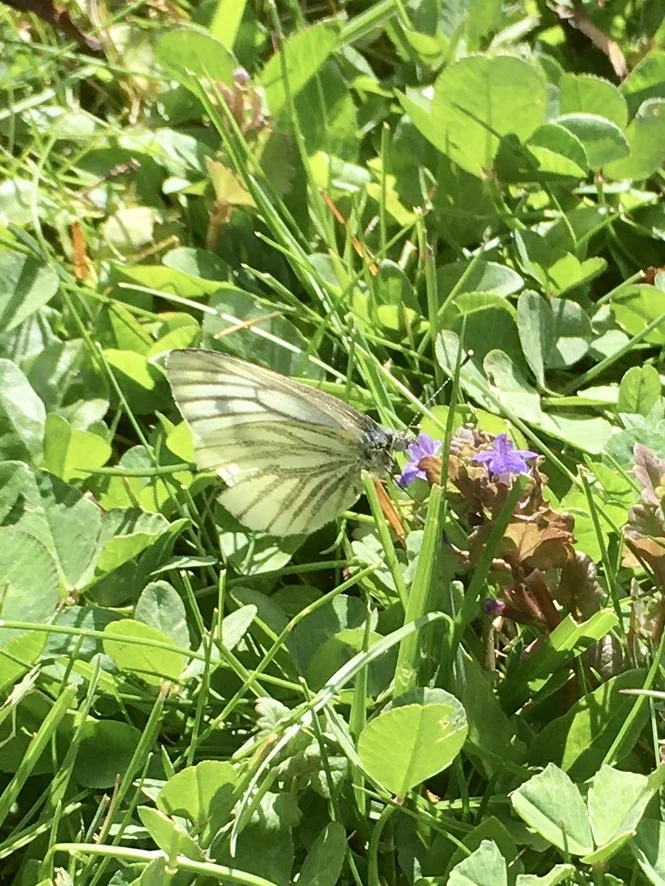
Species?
Pieris napi
